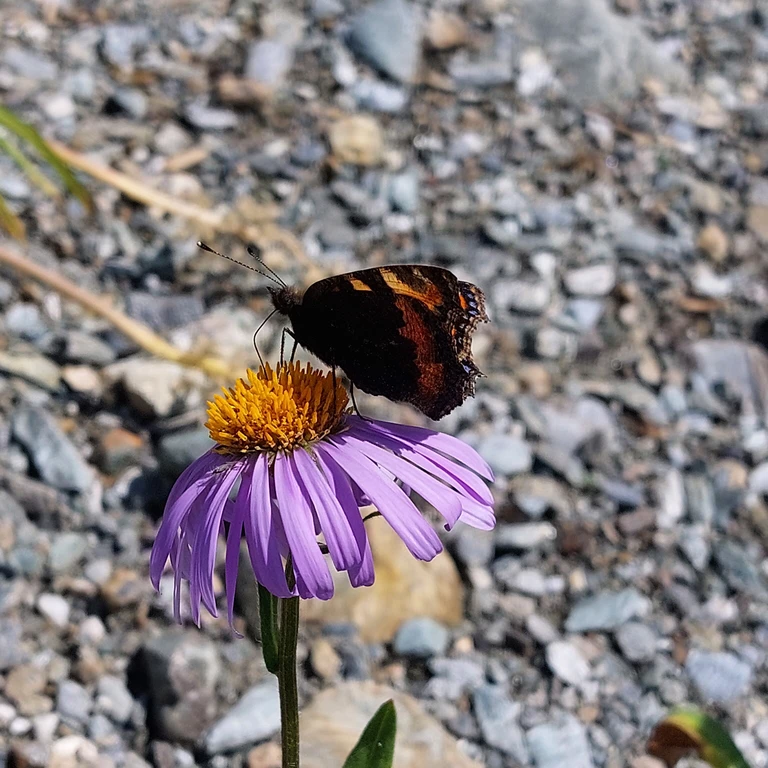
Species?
Aglais urticae
